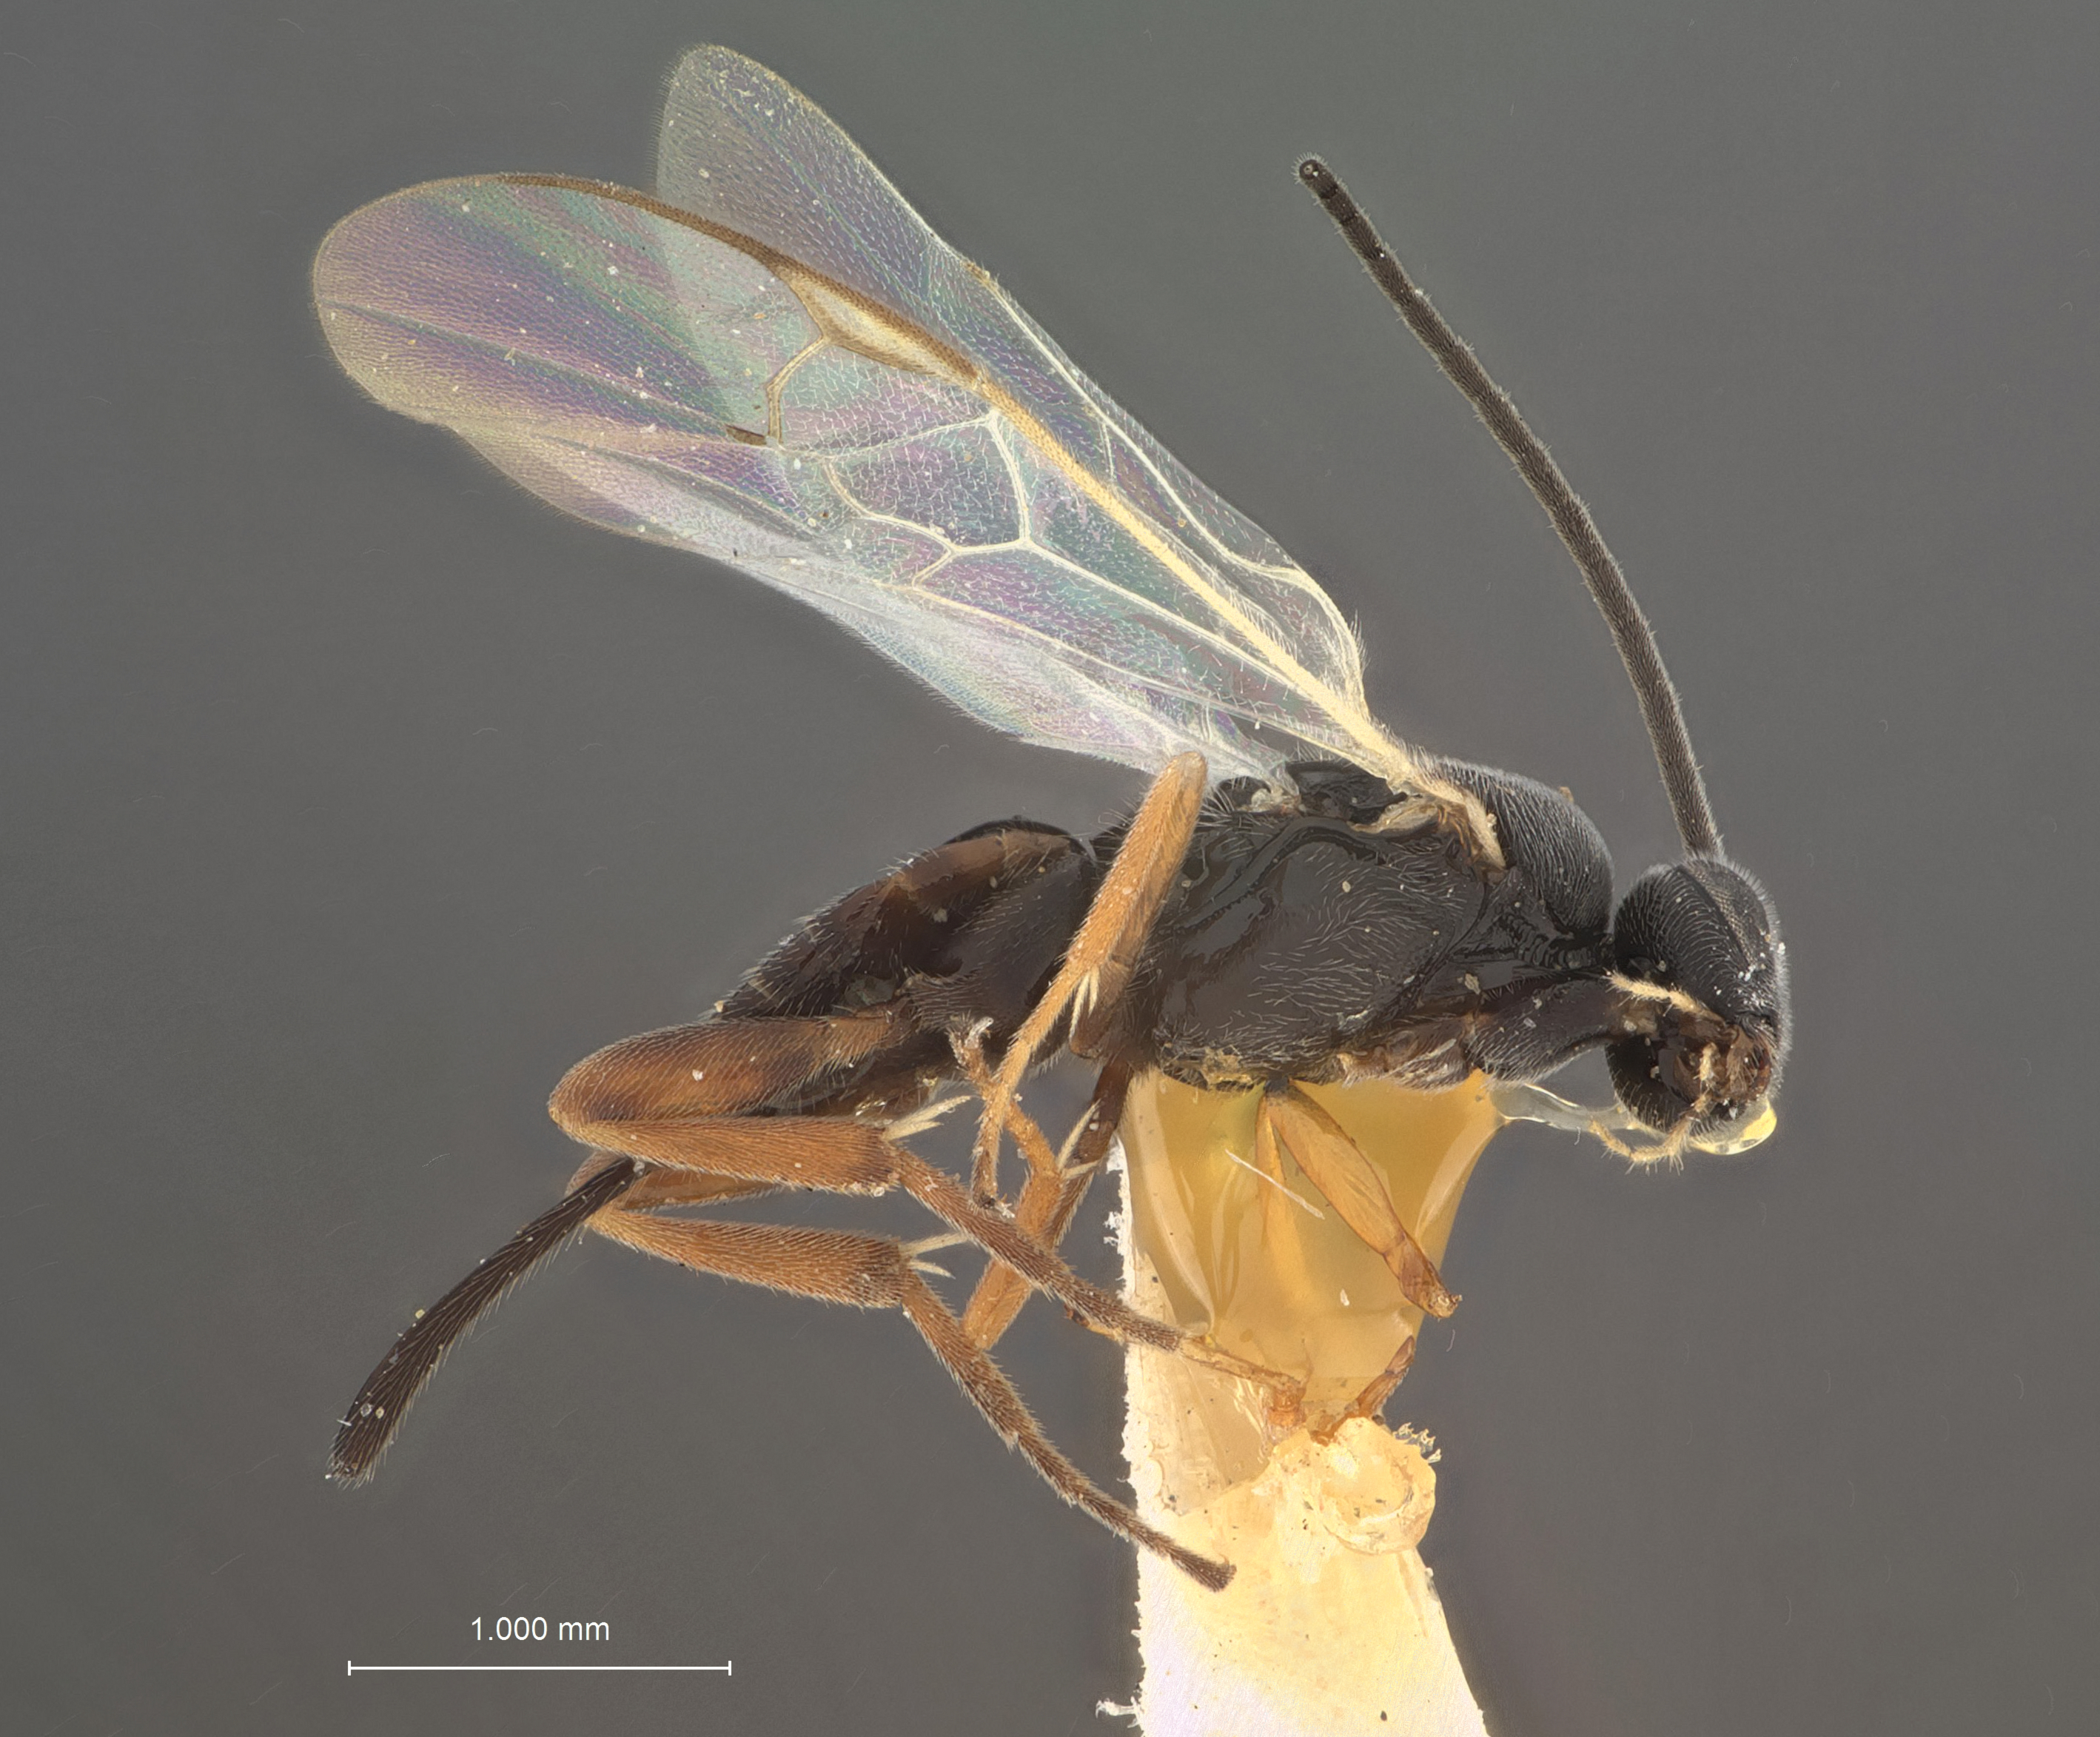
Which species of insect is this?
Apanteles epiblemae
